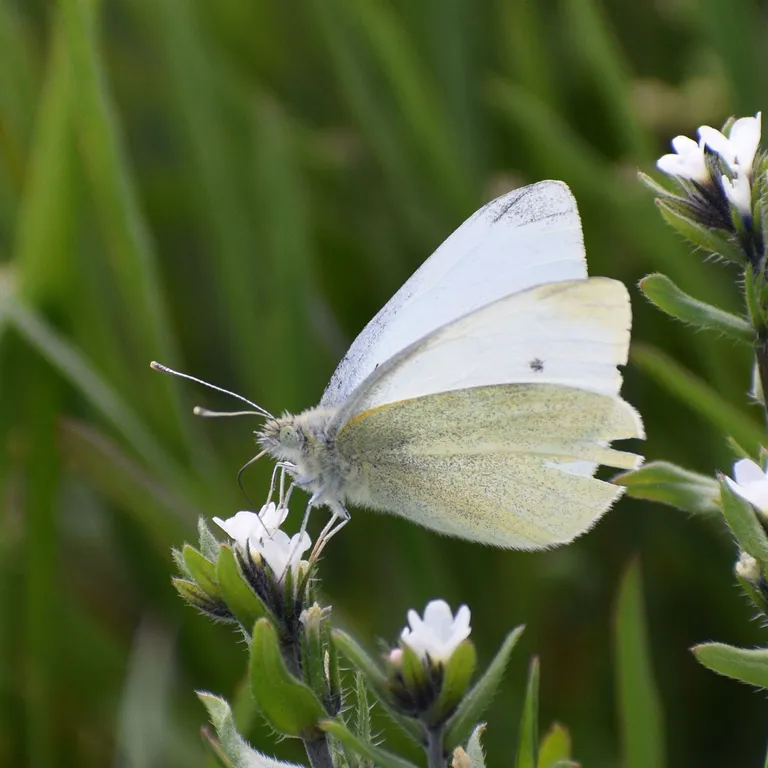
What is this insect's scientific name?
Pieris rapae
